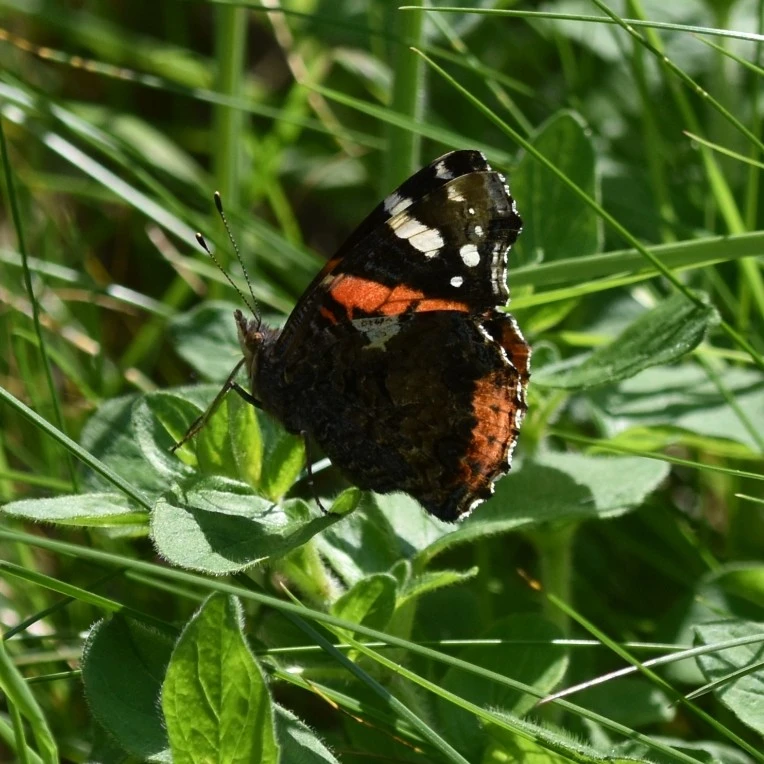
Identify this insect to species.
Vanessa atalanta
